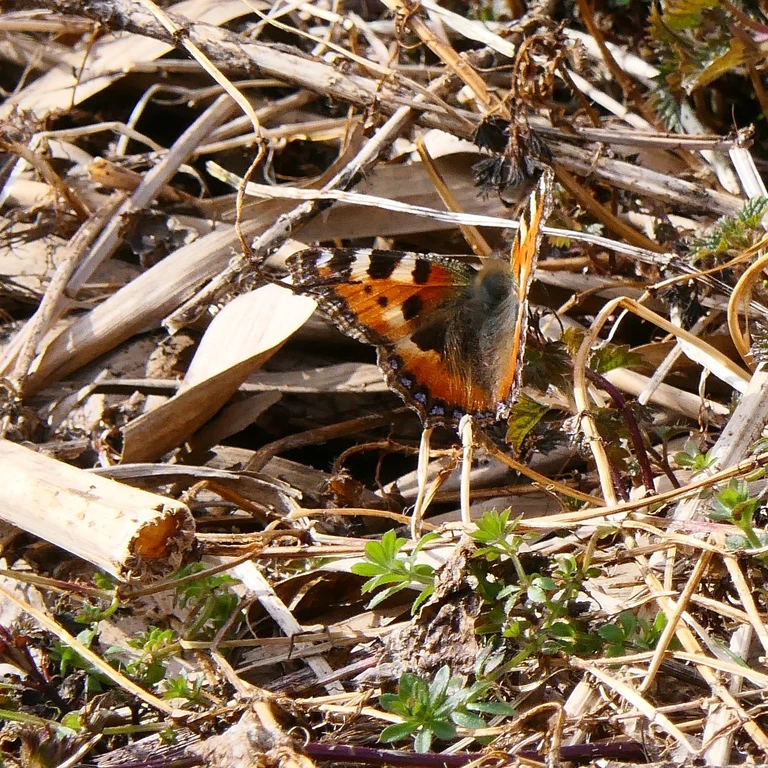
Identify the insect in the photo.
Aglais urticae
